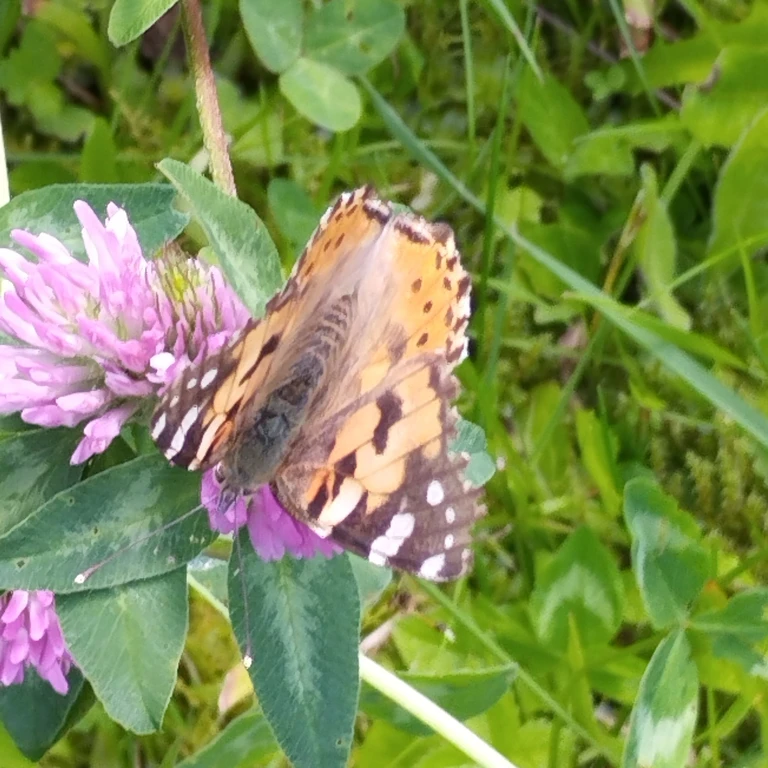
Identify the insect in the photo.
Vanessa cardui
